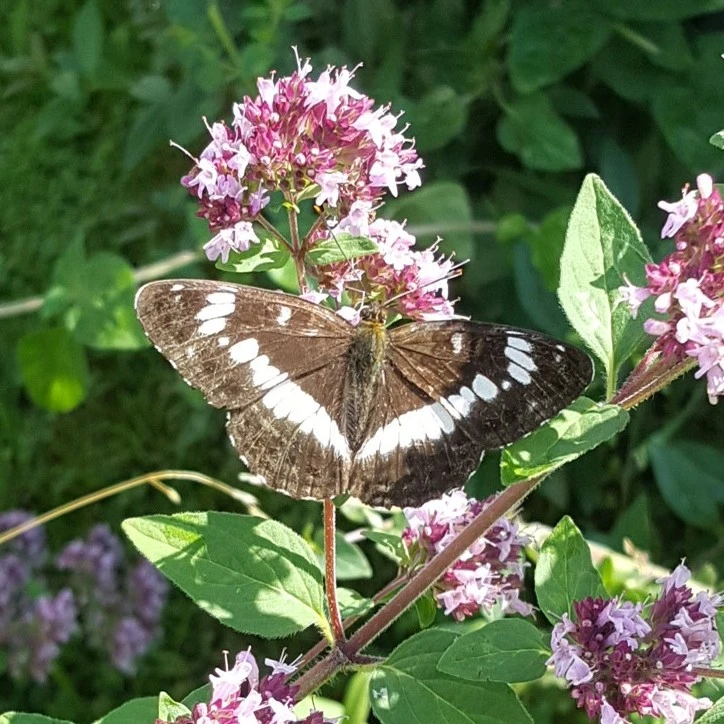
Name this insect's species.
Limenitis camilla (also Ladoga camilla)
